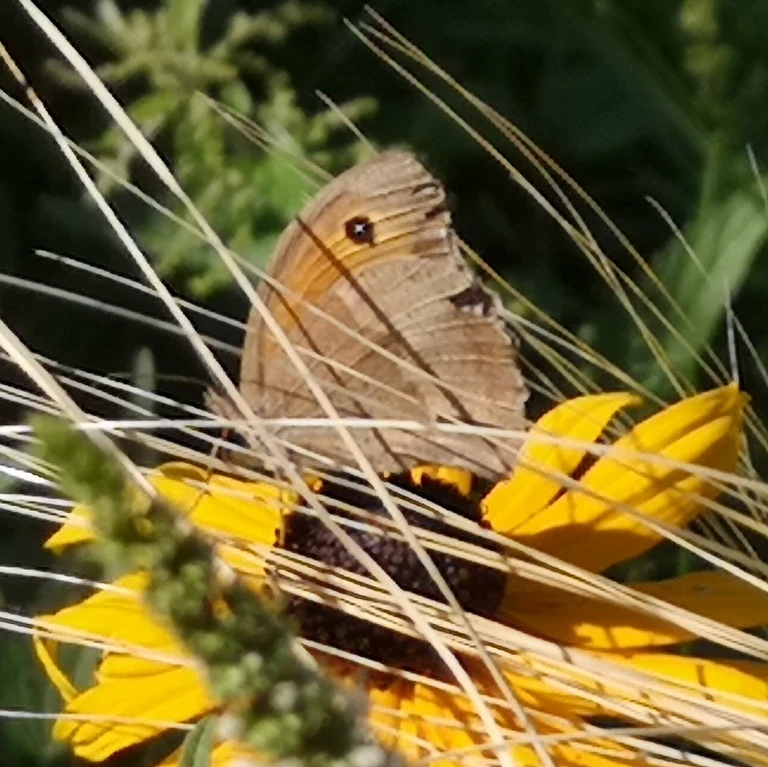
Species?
Maniola jurtina
